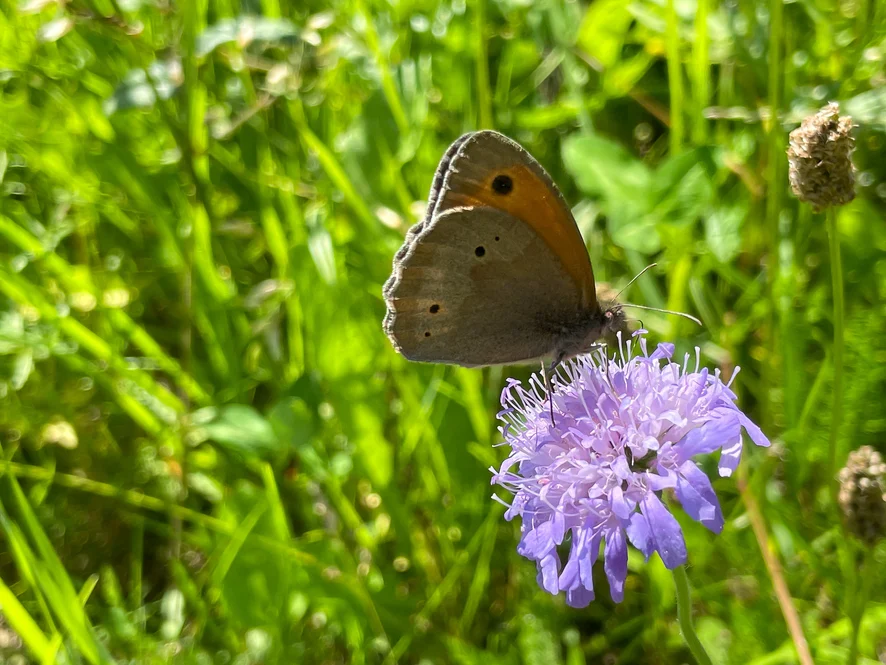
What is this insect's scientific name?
Maniola jurtina
